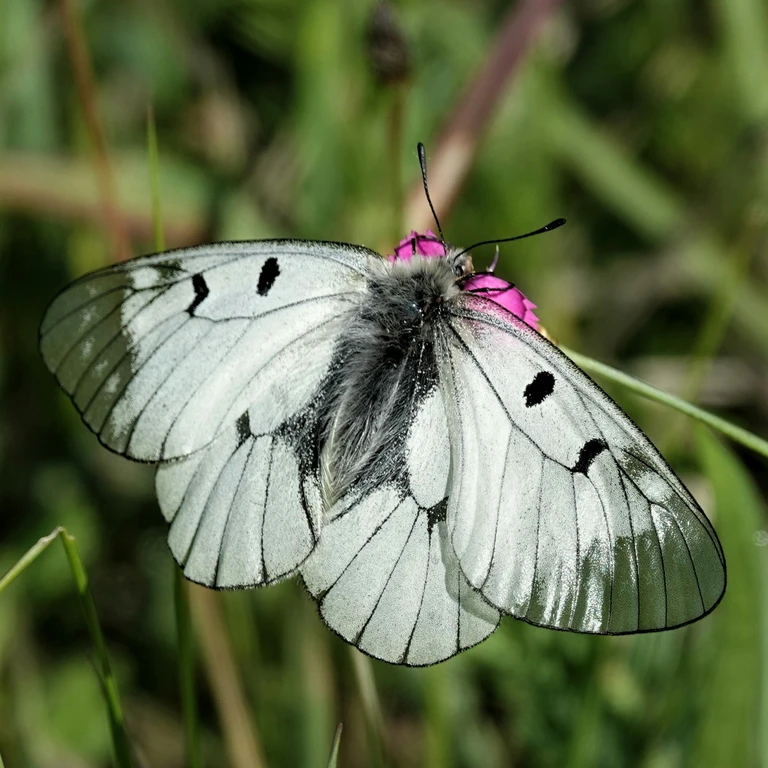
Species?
Parnassius mnemosyne
